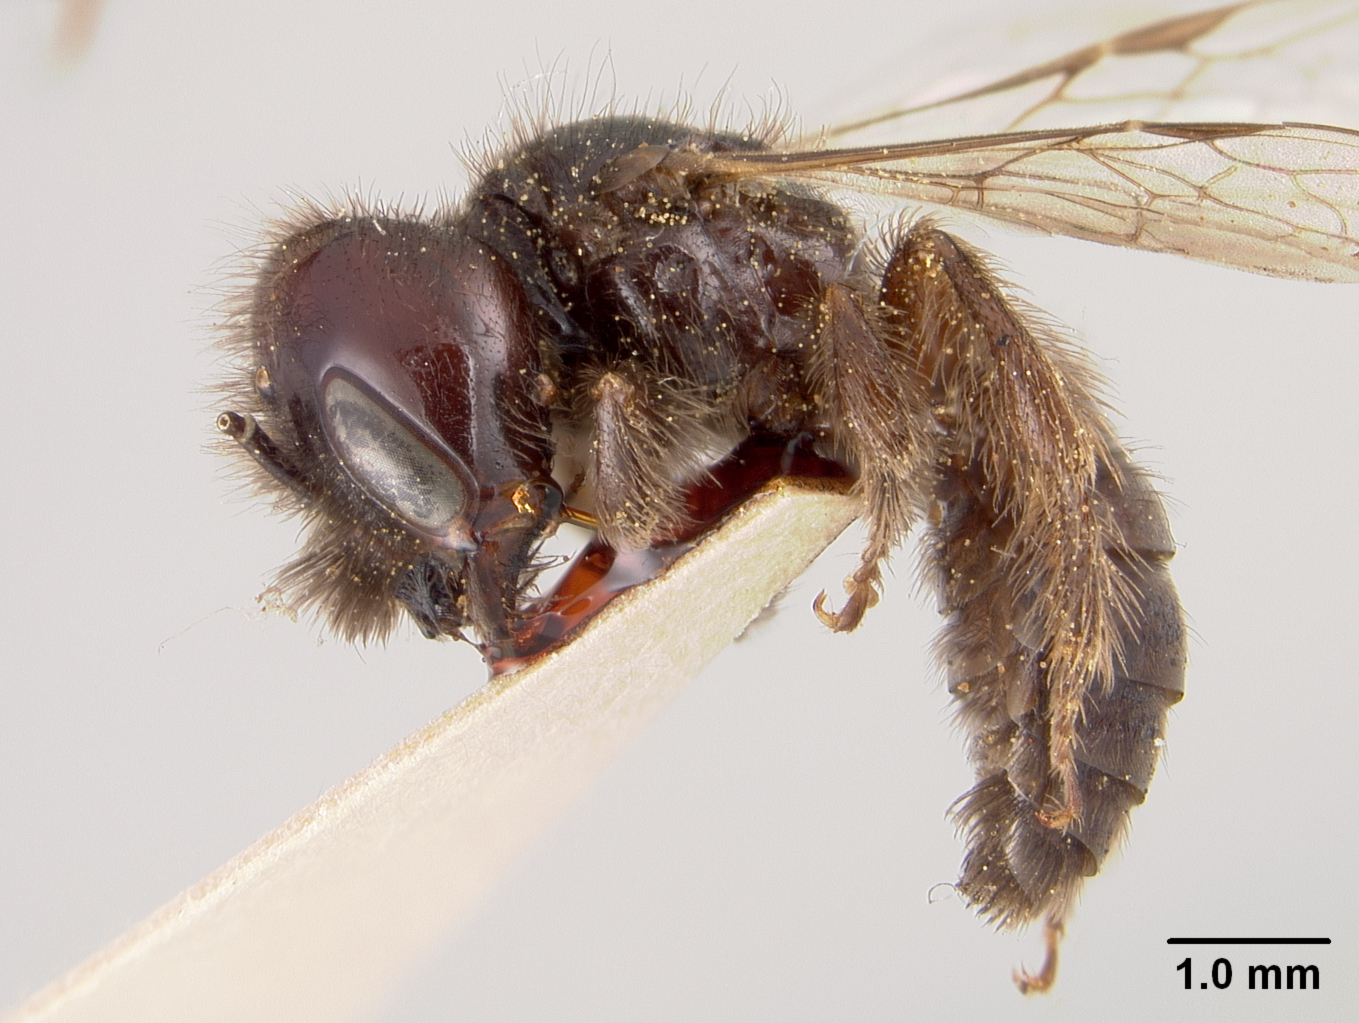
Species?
Panurgus dentipes
